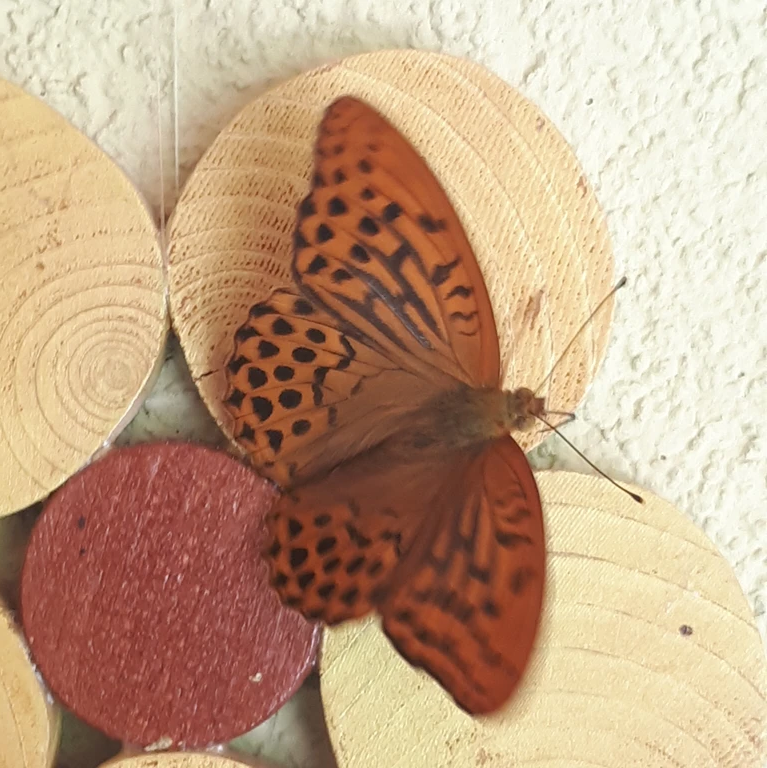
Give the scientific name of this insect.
Argynnis paphia
